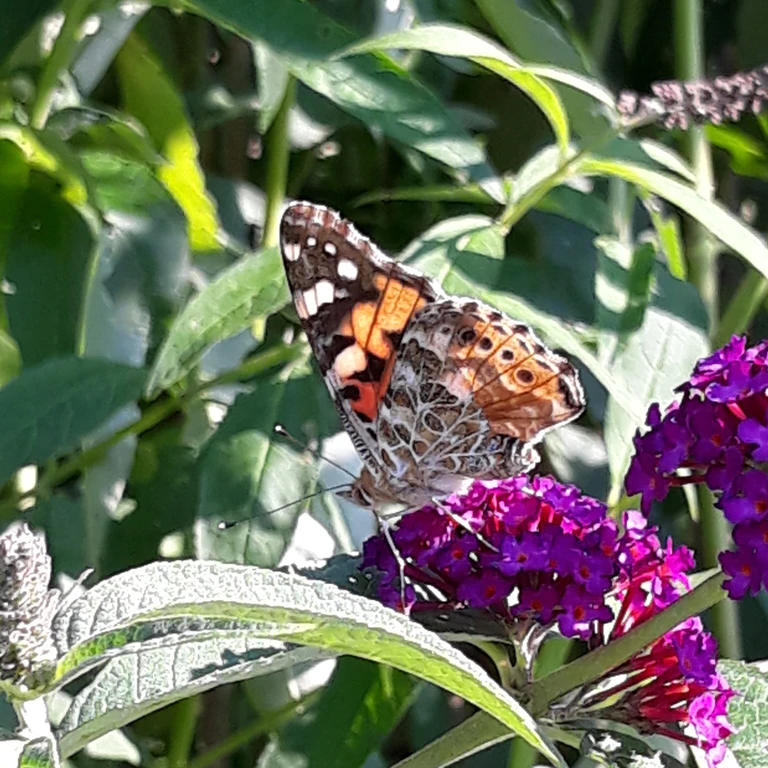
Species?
Vanessa cardui
